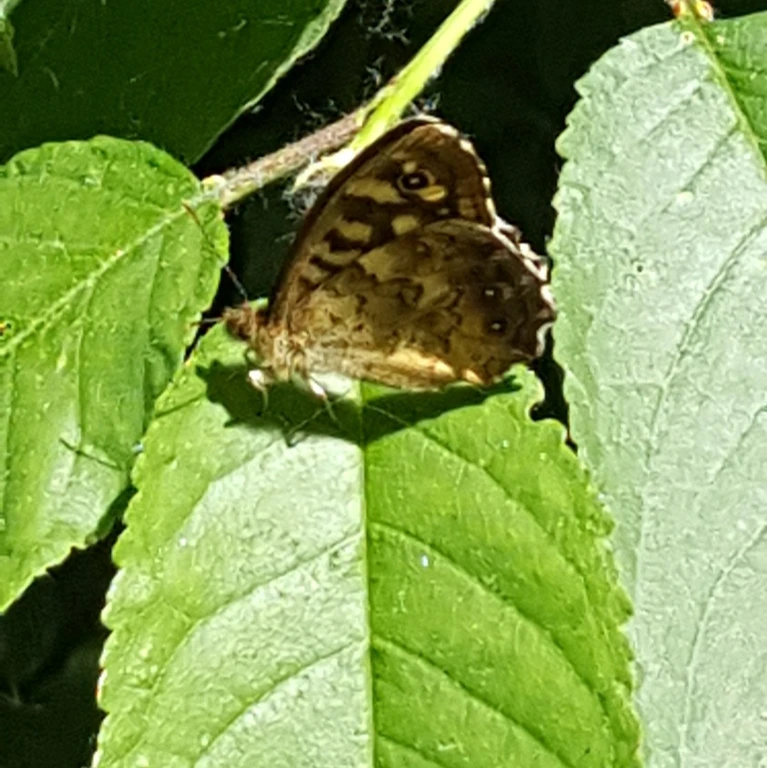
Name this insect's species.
Pararge aegeria
